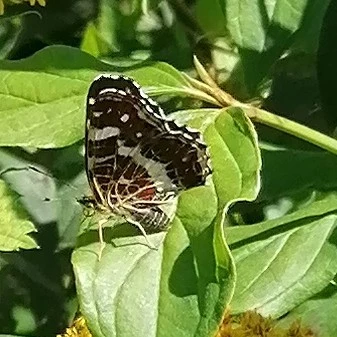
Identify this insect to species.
Araschnia levana
